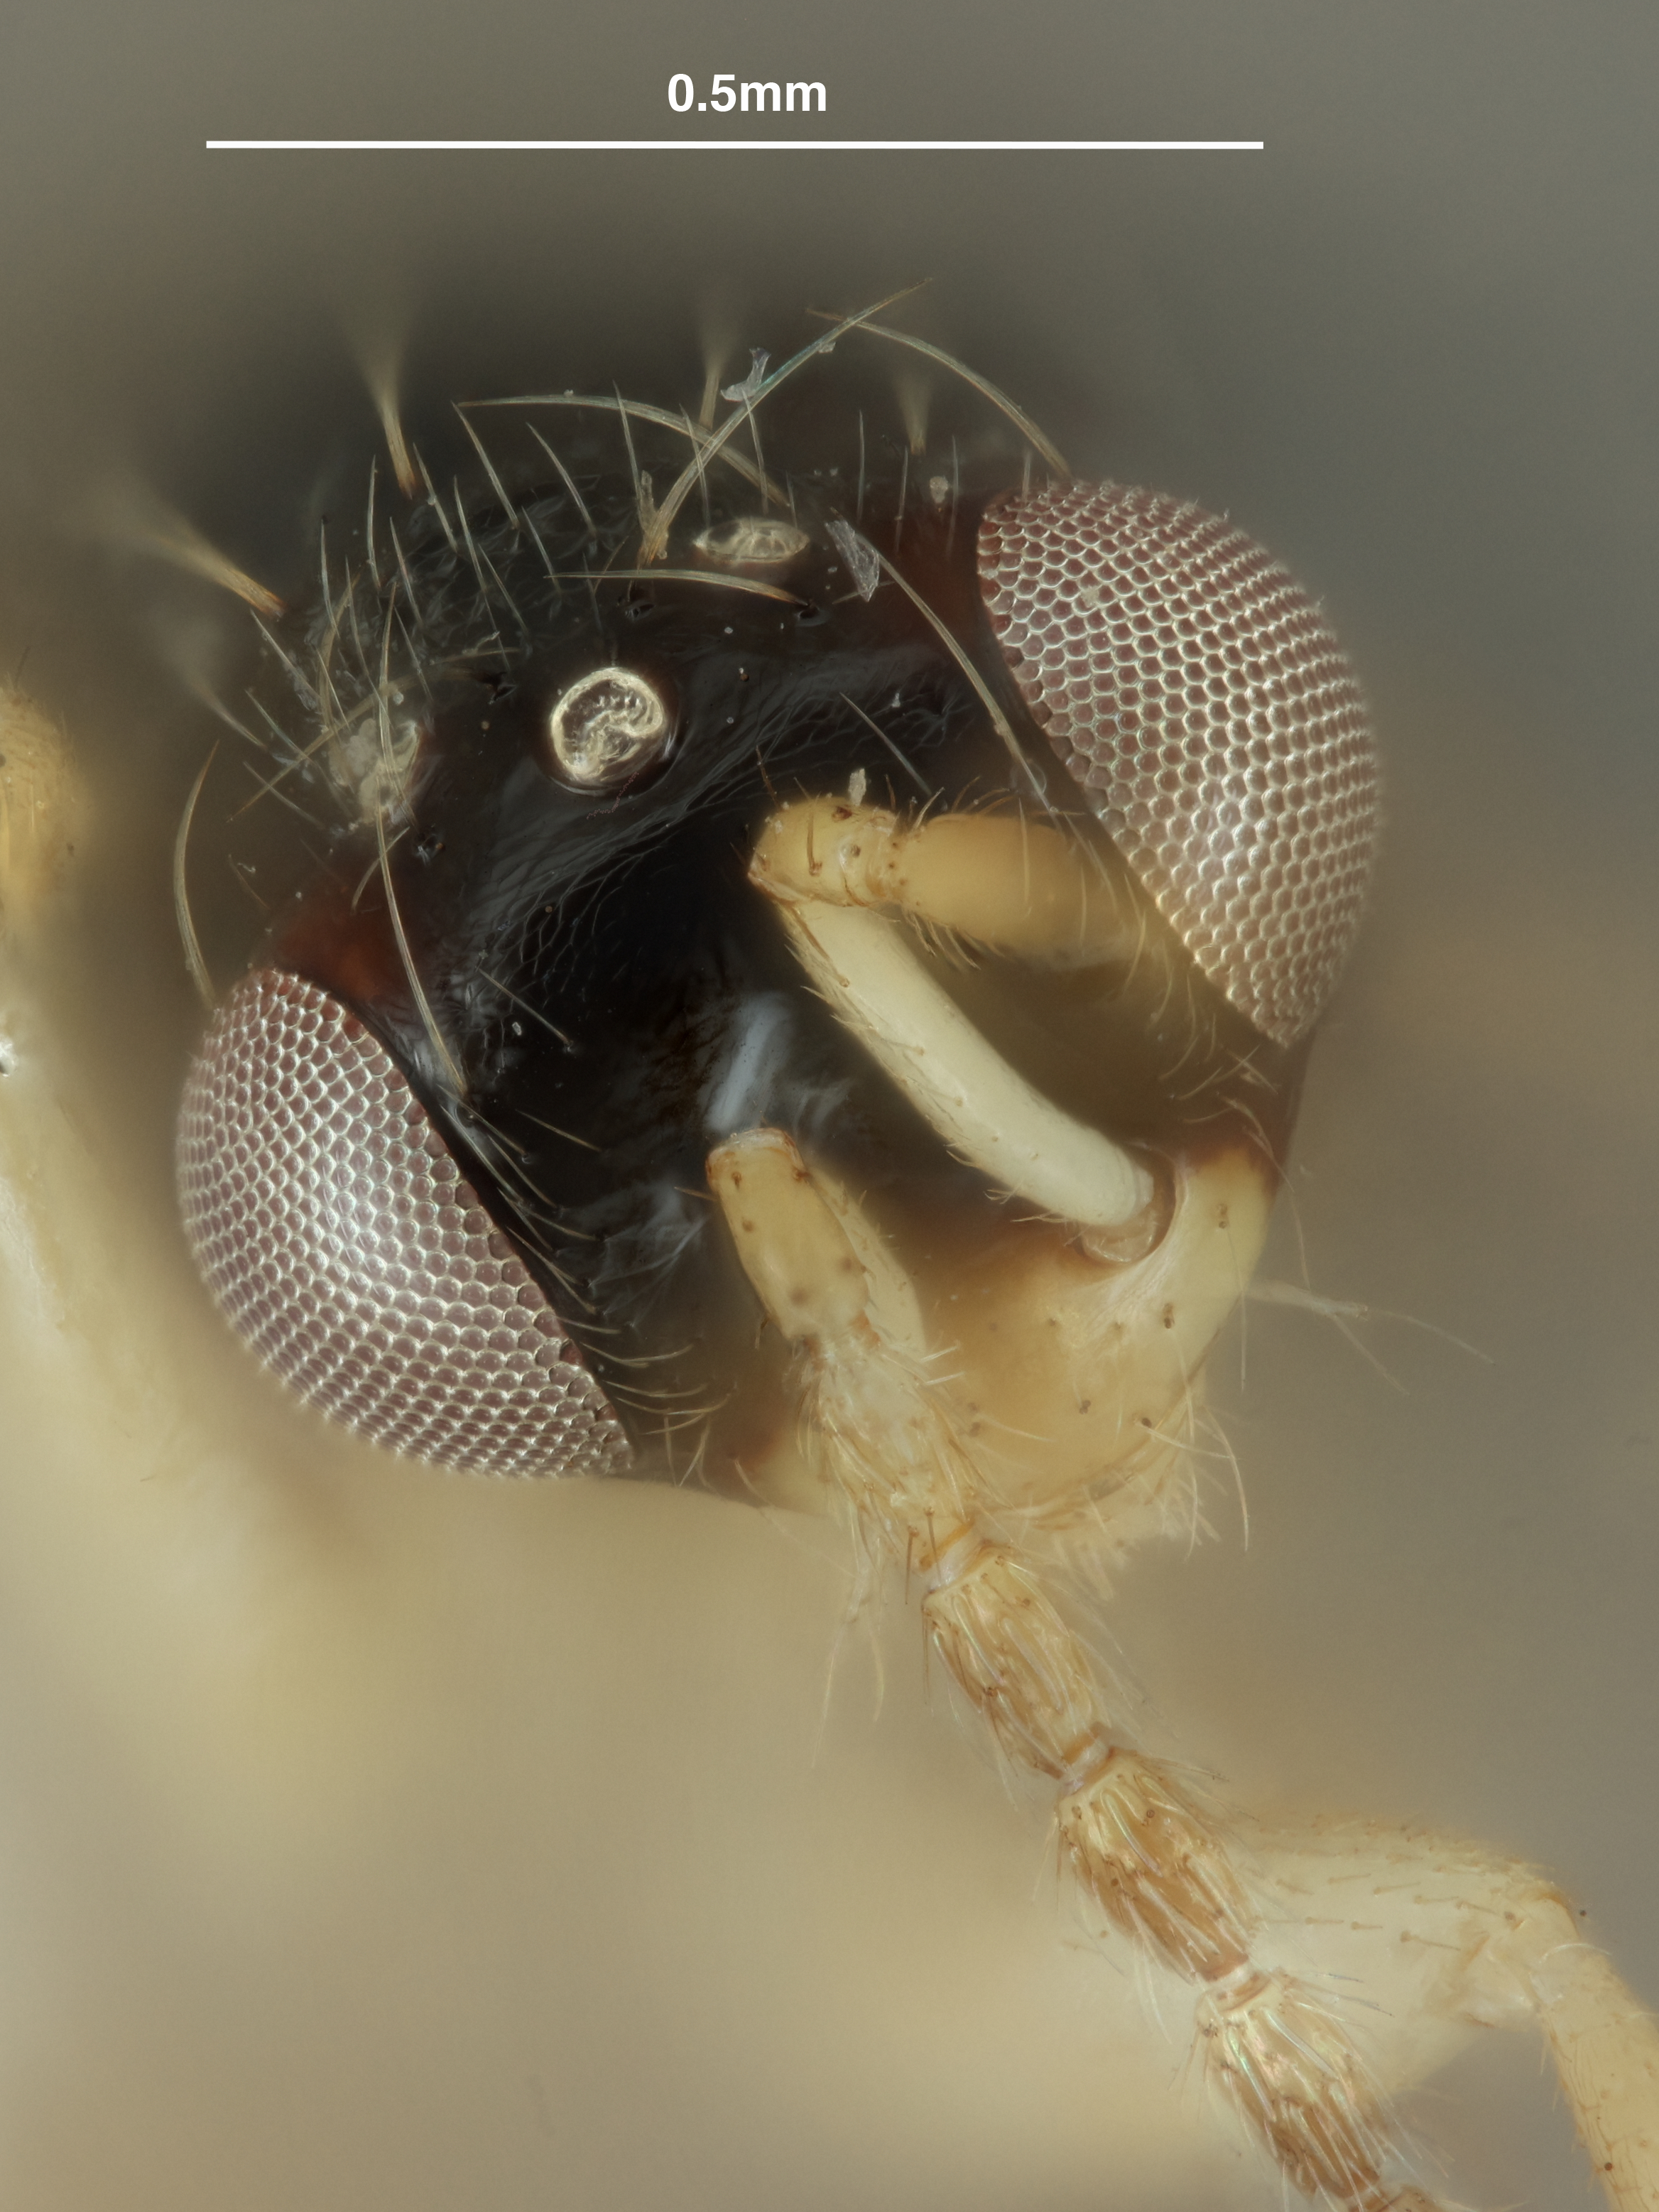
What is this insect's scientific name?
Euplectrus mariae
